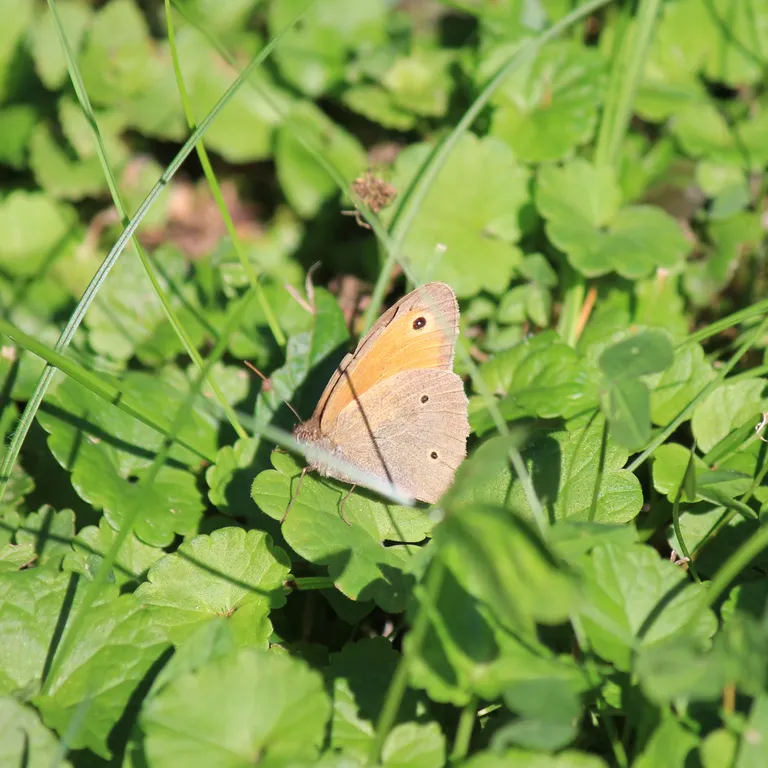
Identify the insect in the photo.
Maniola jurtina
